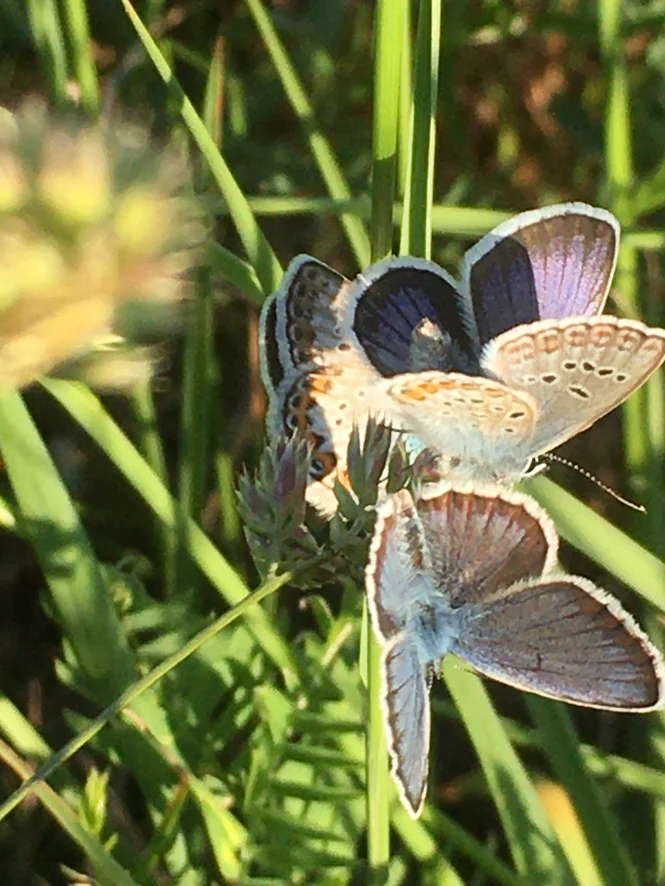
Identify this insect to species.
Plebejus argus
